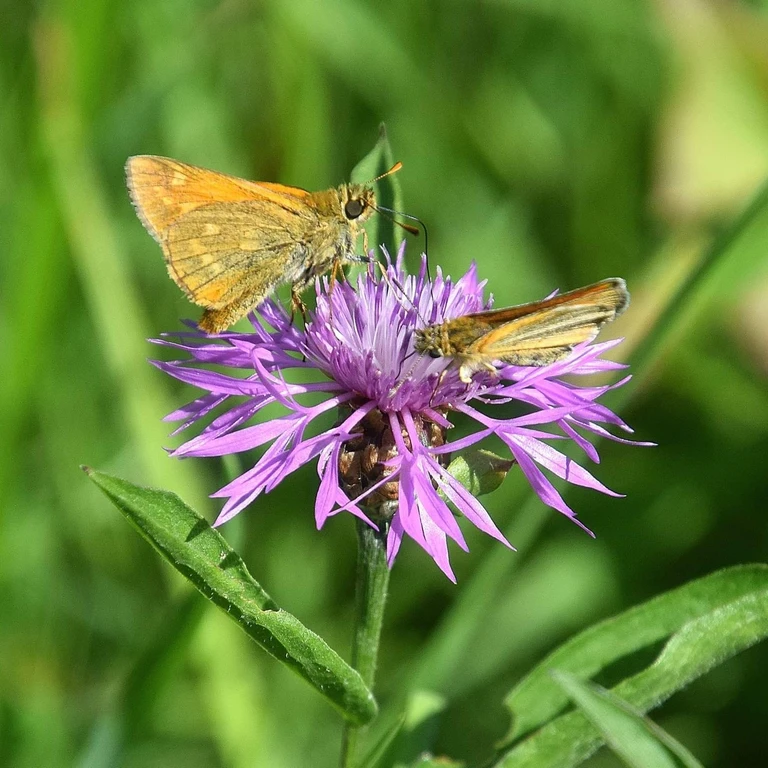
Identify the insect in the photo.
Ochlodes sylvanus (also Ochlodes venata)
